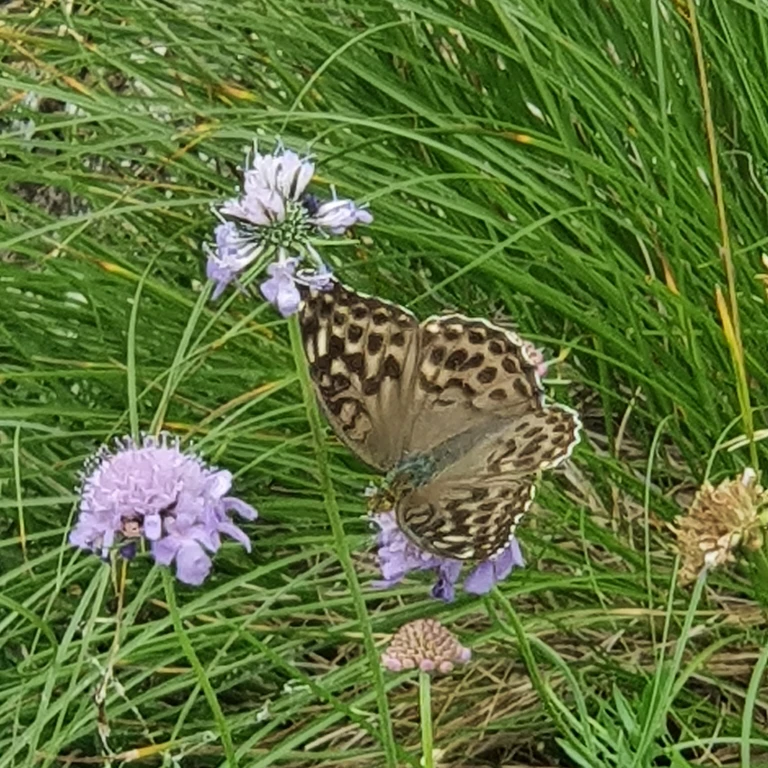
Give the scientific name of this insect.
Argynnis paphia
